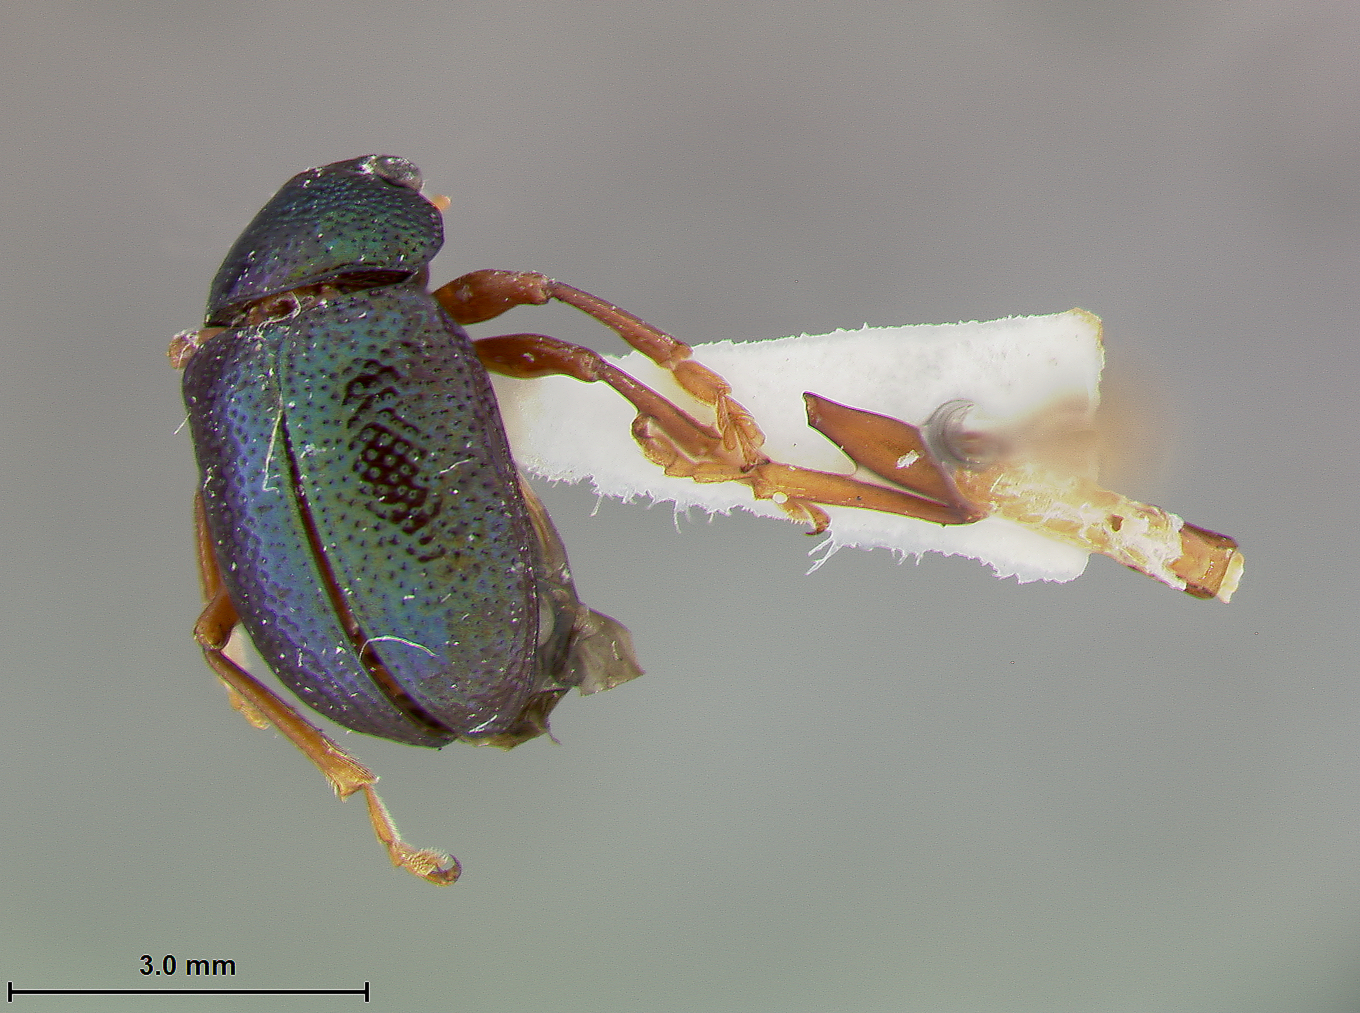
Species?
Colaspis purpurea
